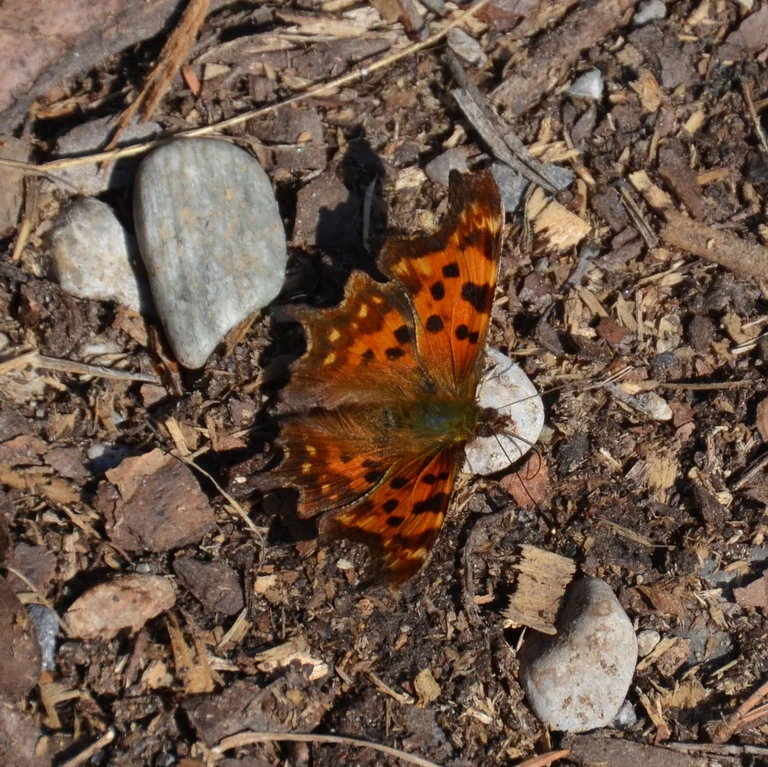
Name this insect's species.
Polygonia c-album
